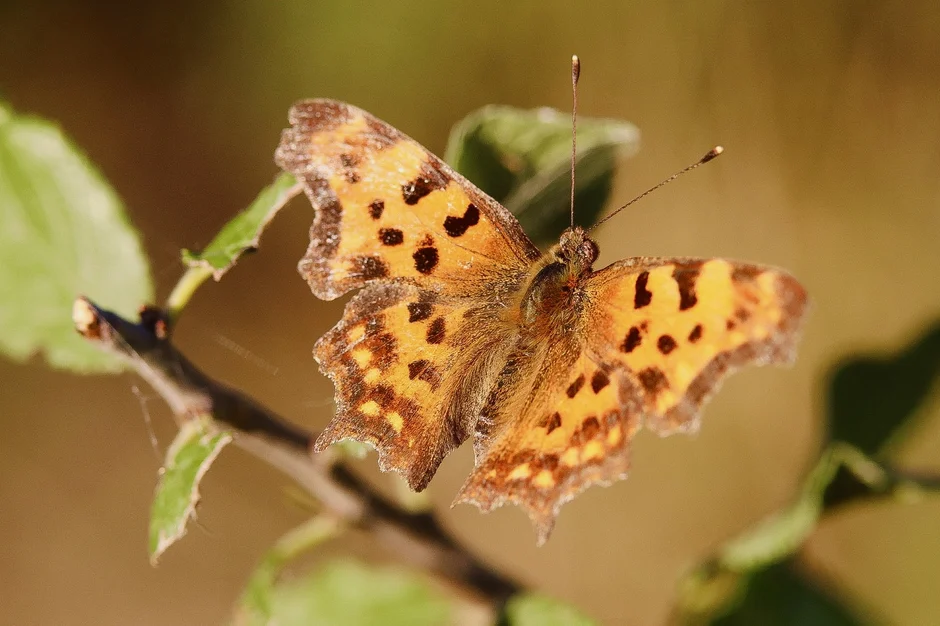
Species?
Polygonia c-album
